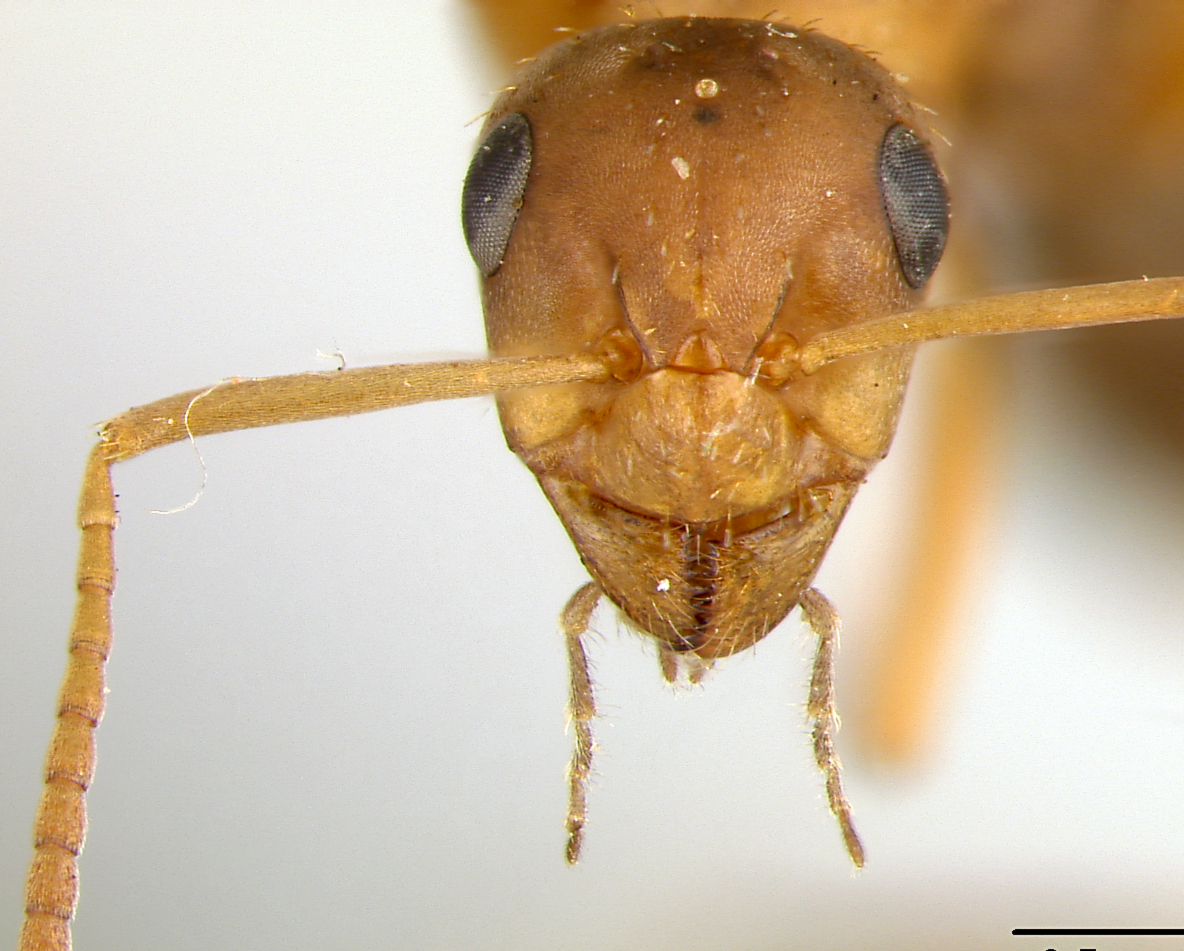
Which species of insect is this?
Formica microgyna
